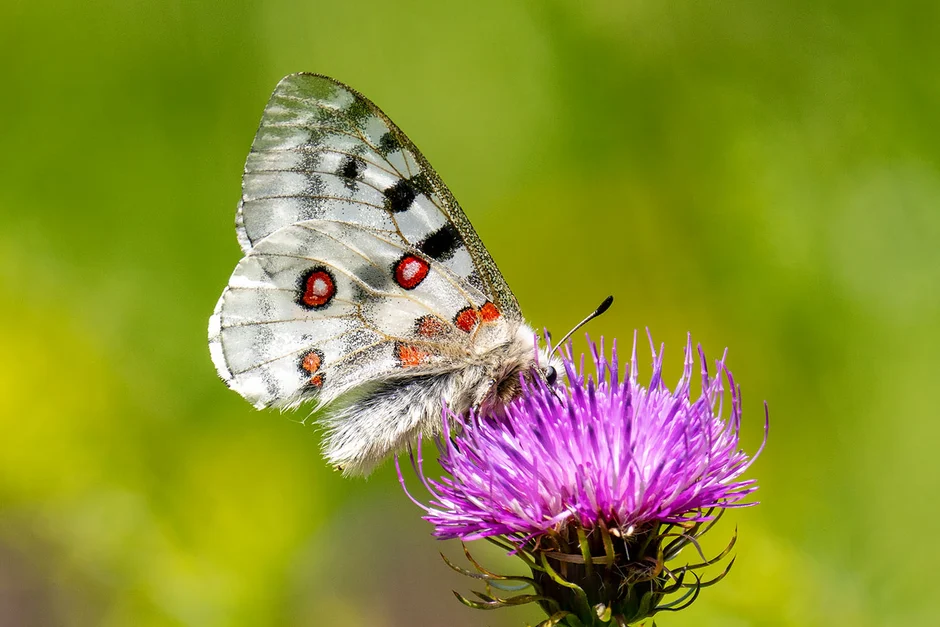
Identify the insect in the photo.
Parnassius apollo
